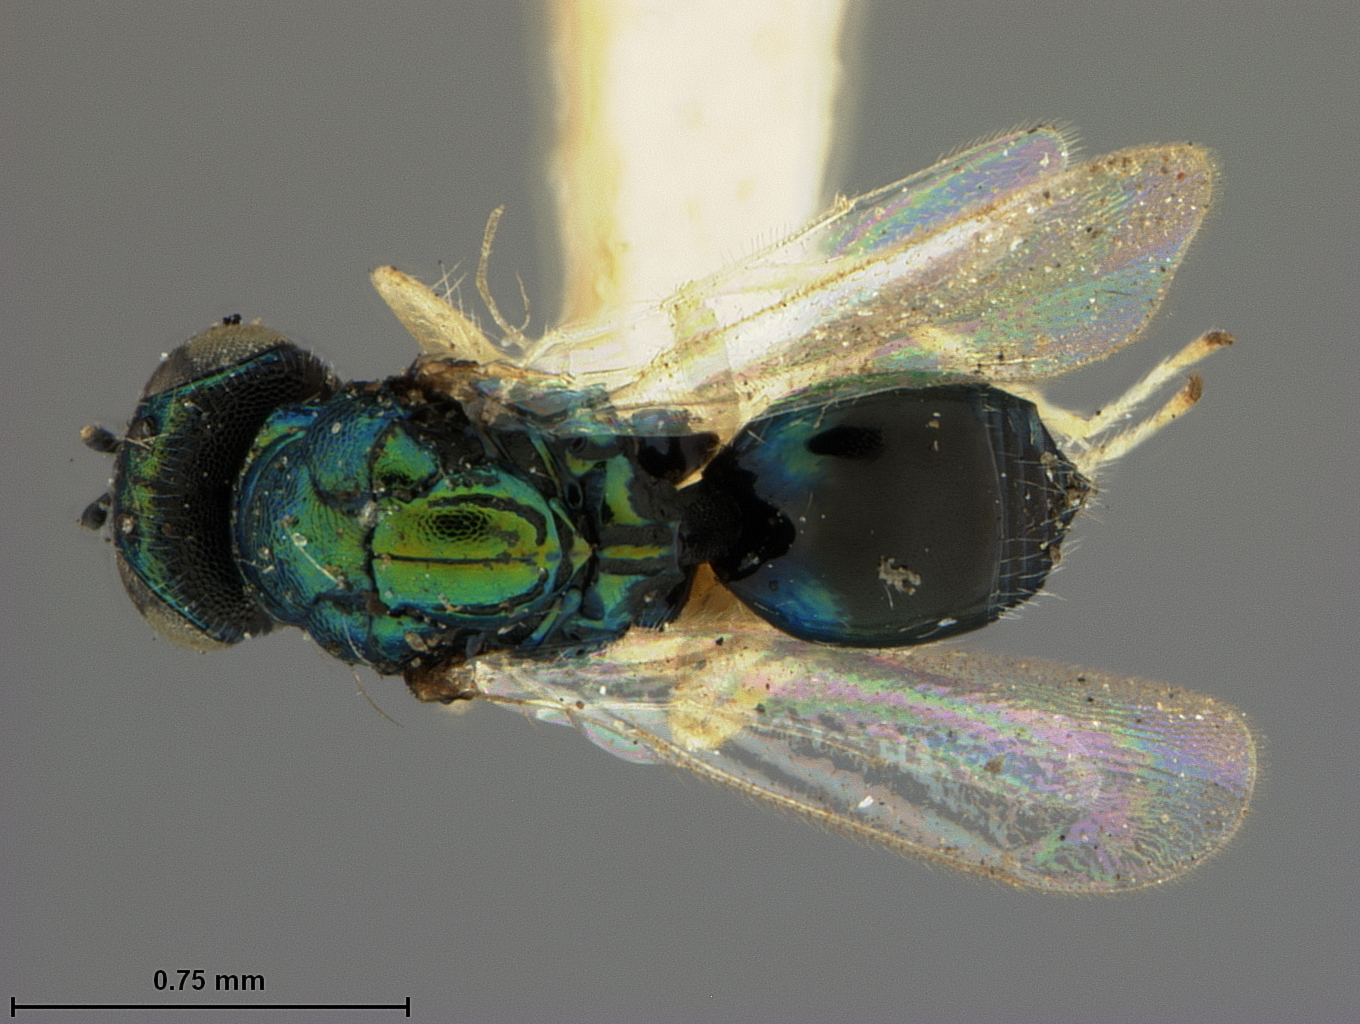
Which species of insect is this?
Holcopelte popenoei
